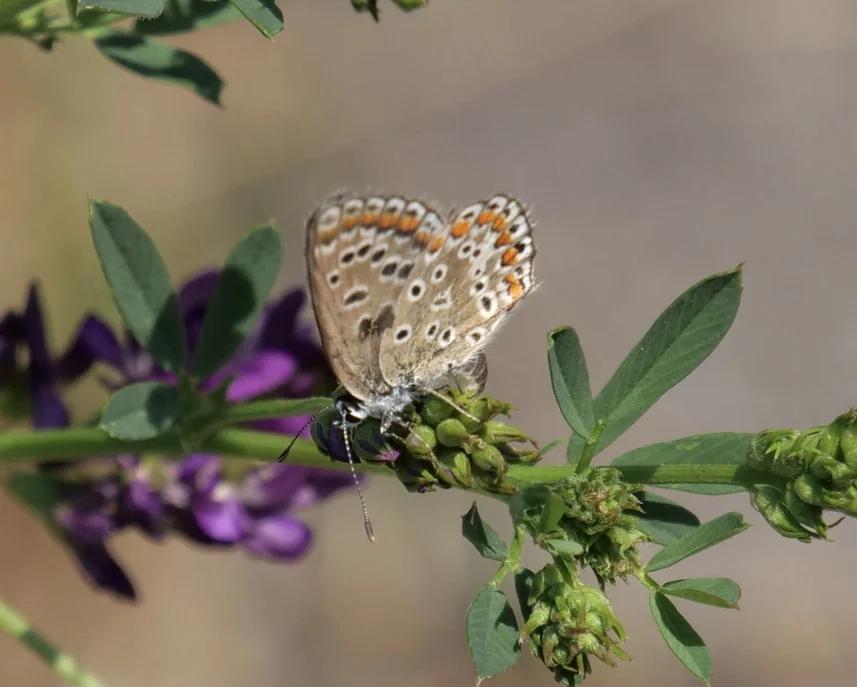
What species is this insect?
Polyommatus icarus
